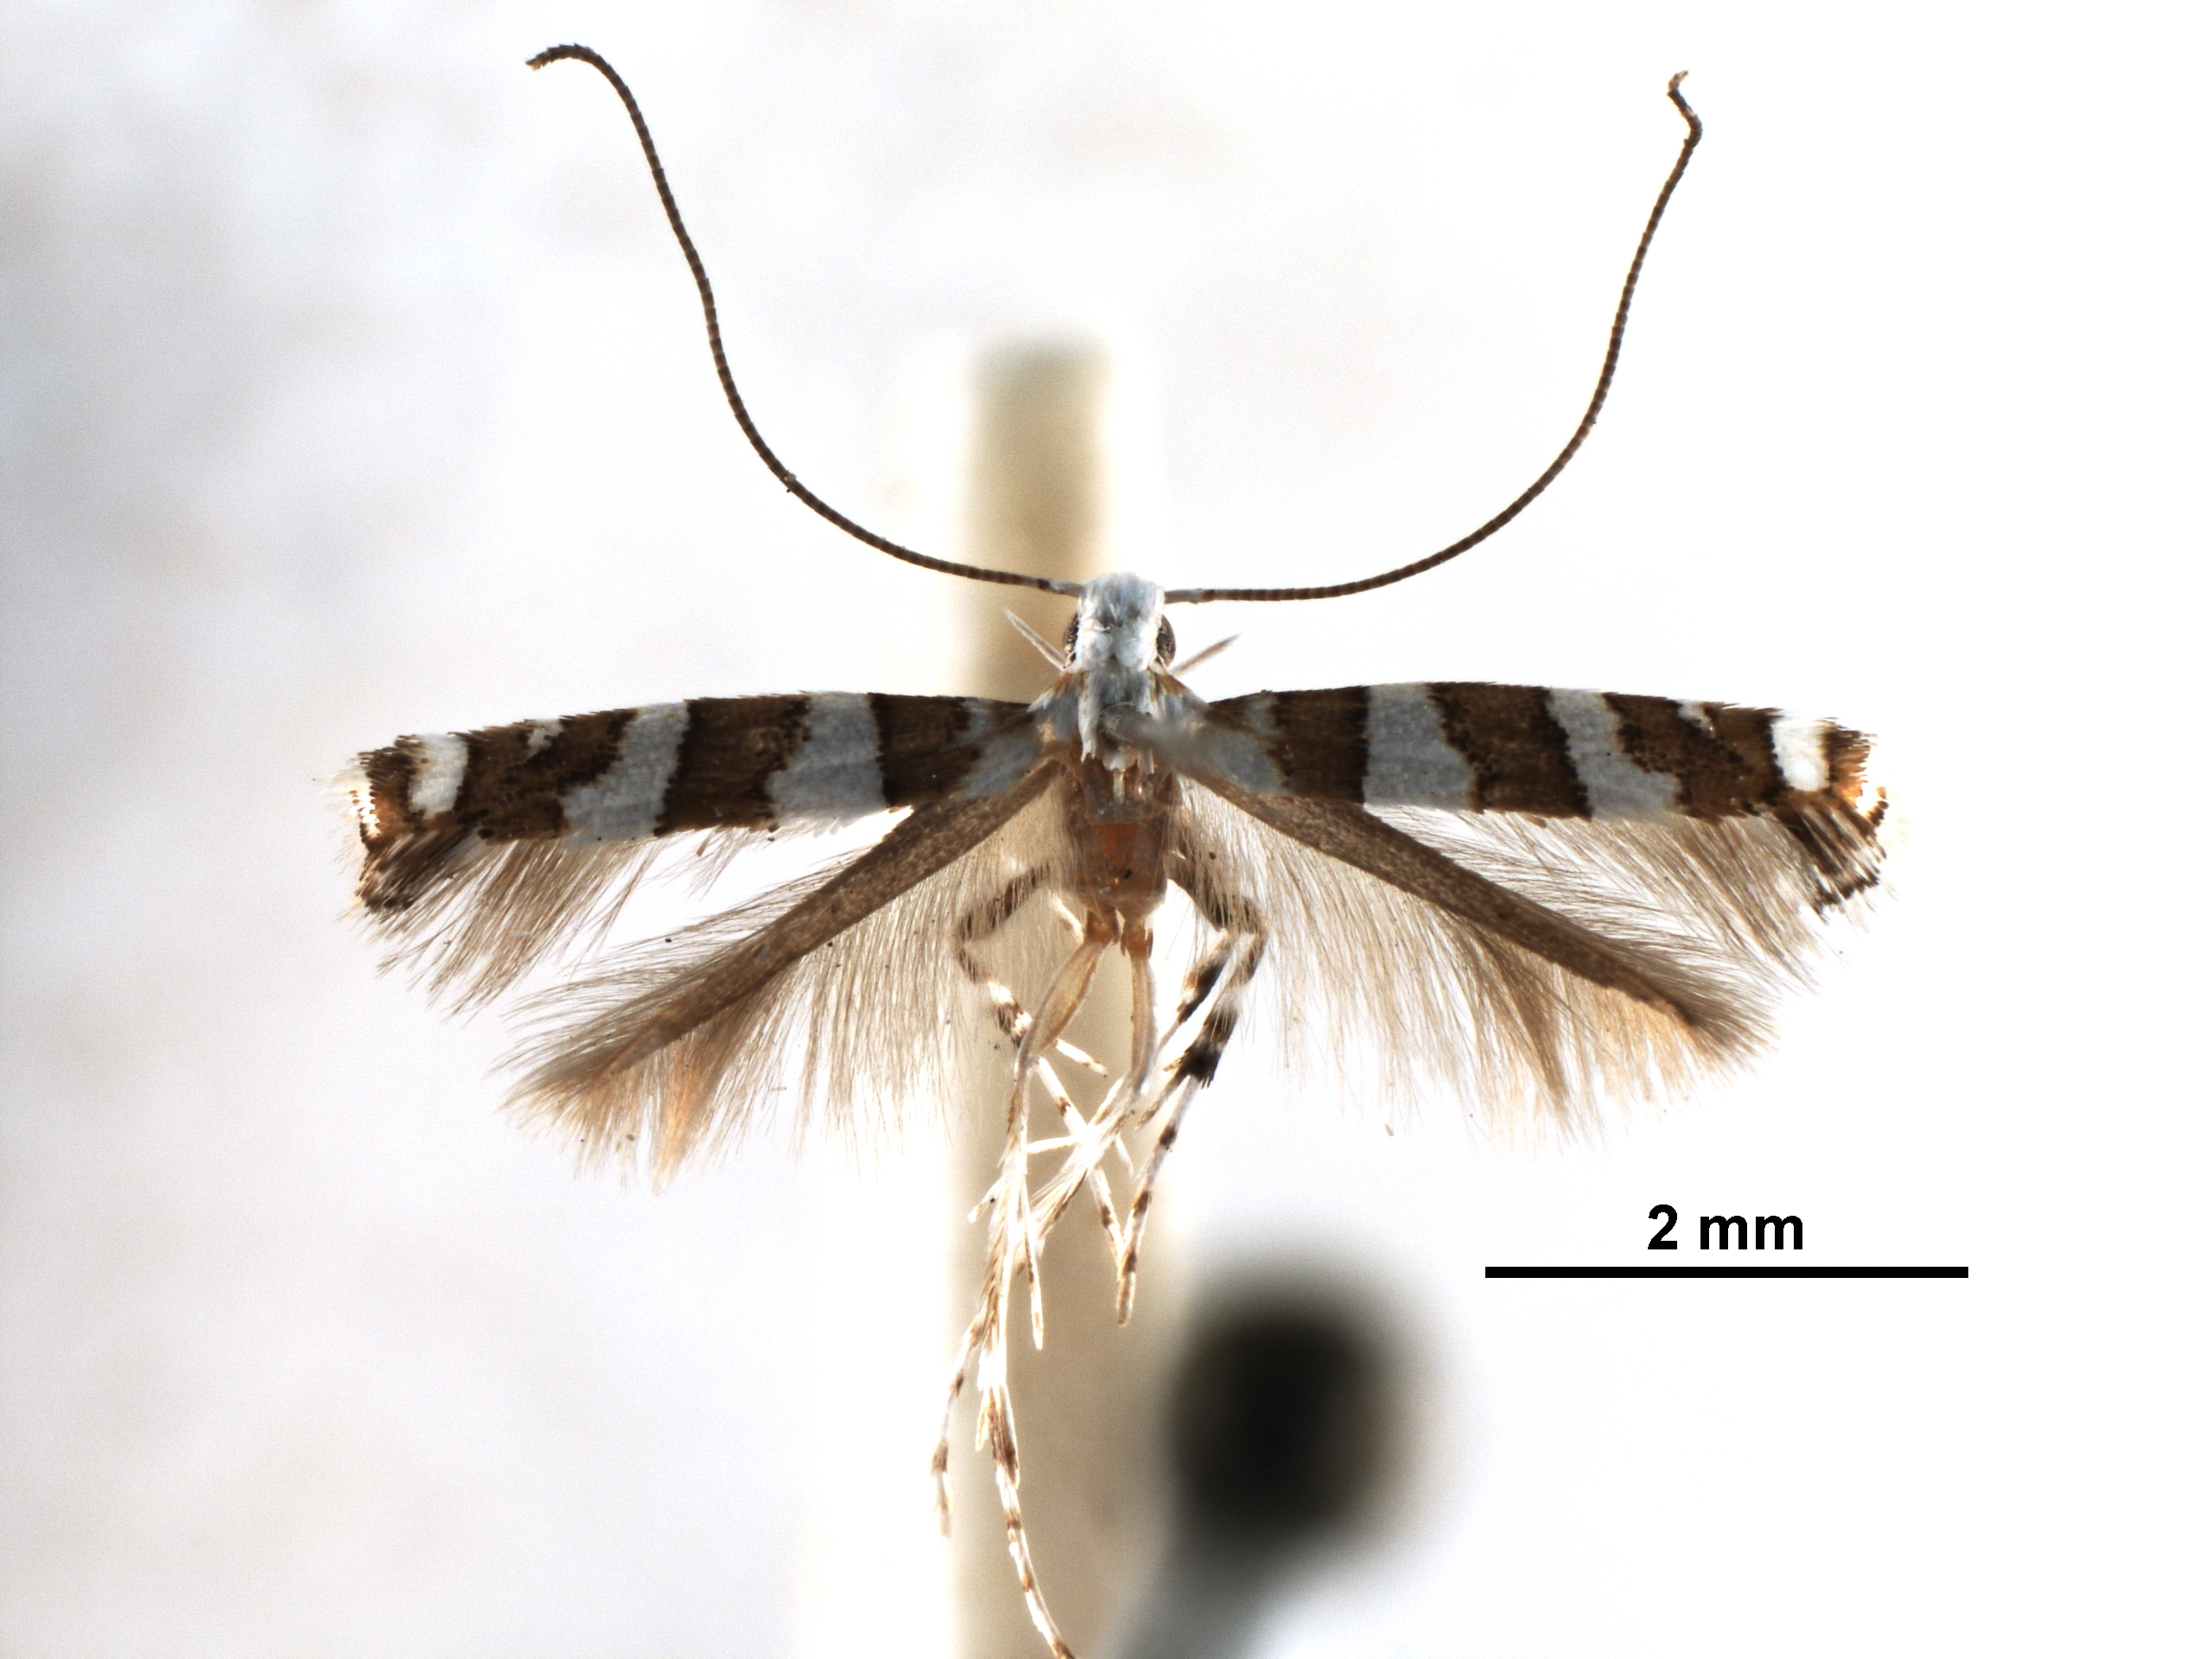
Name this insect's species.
Acrocercops cathedraea
